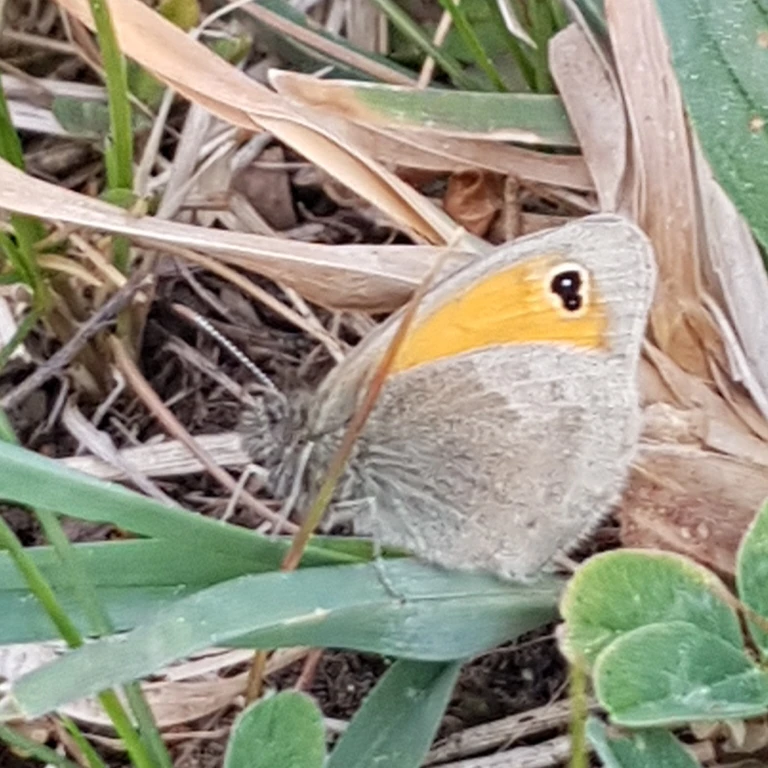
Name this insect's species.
Coenonympha pamphilus
